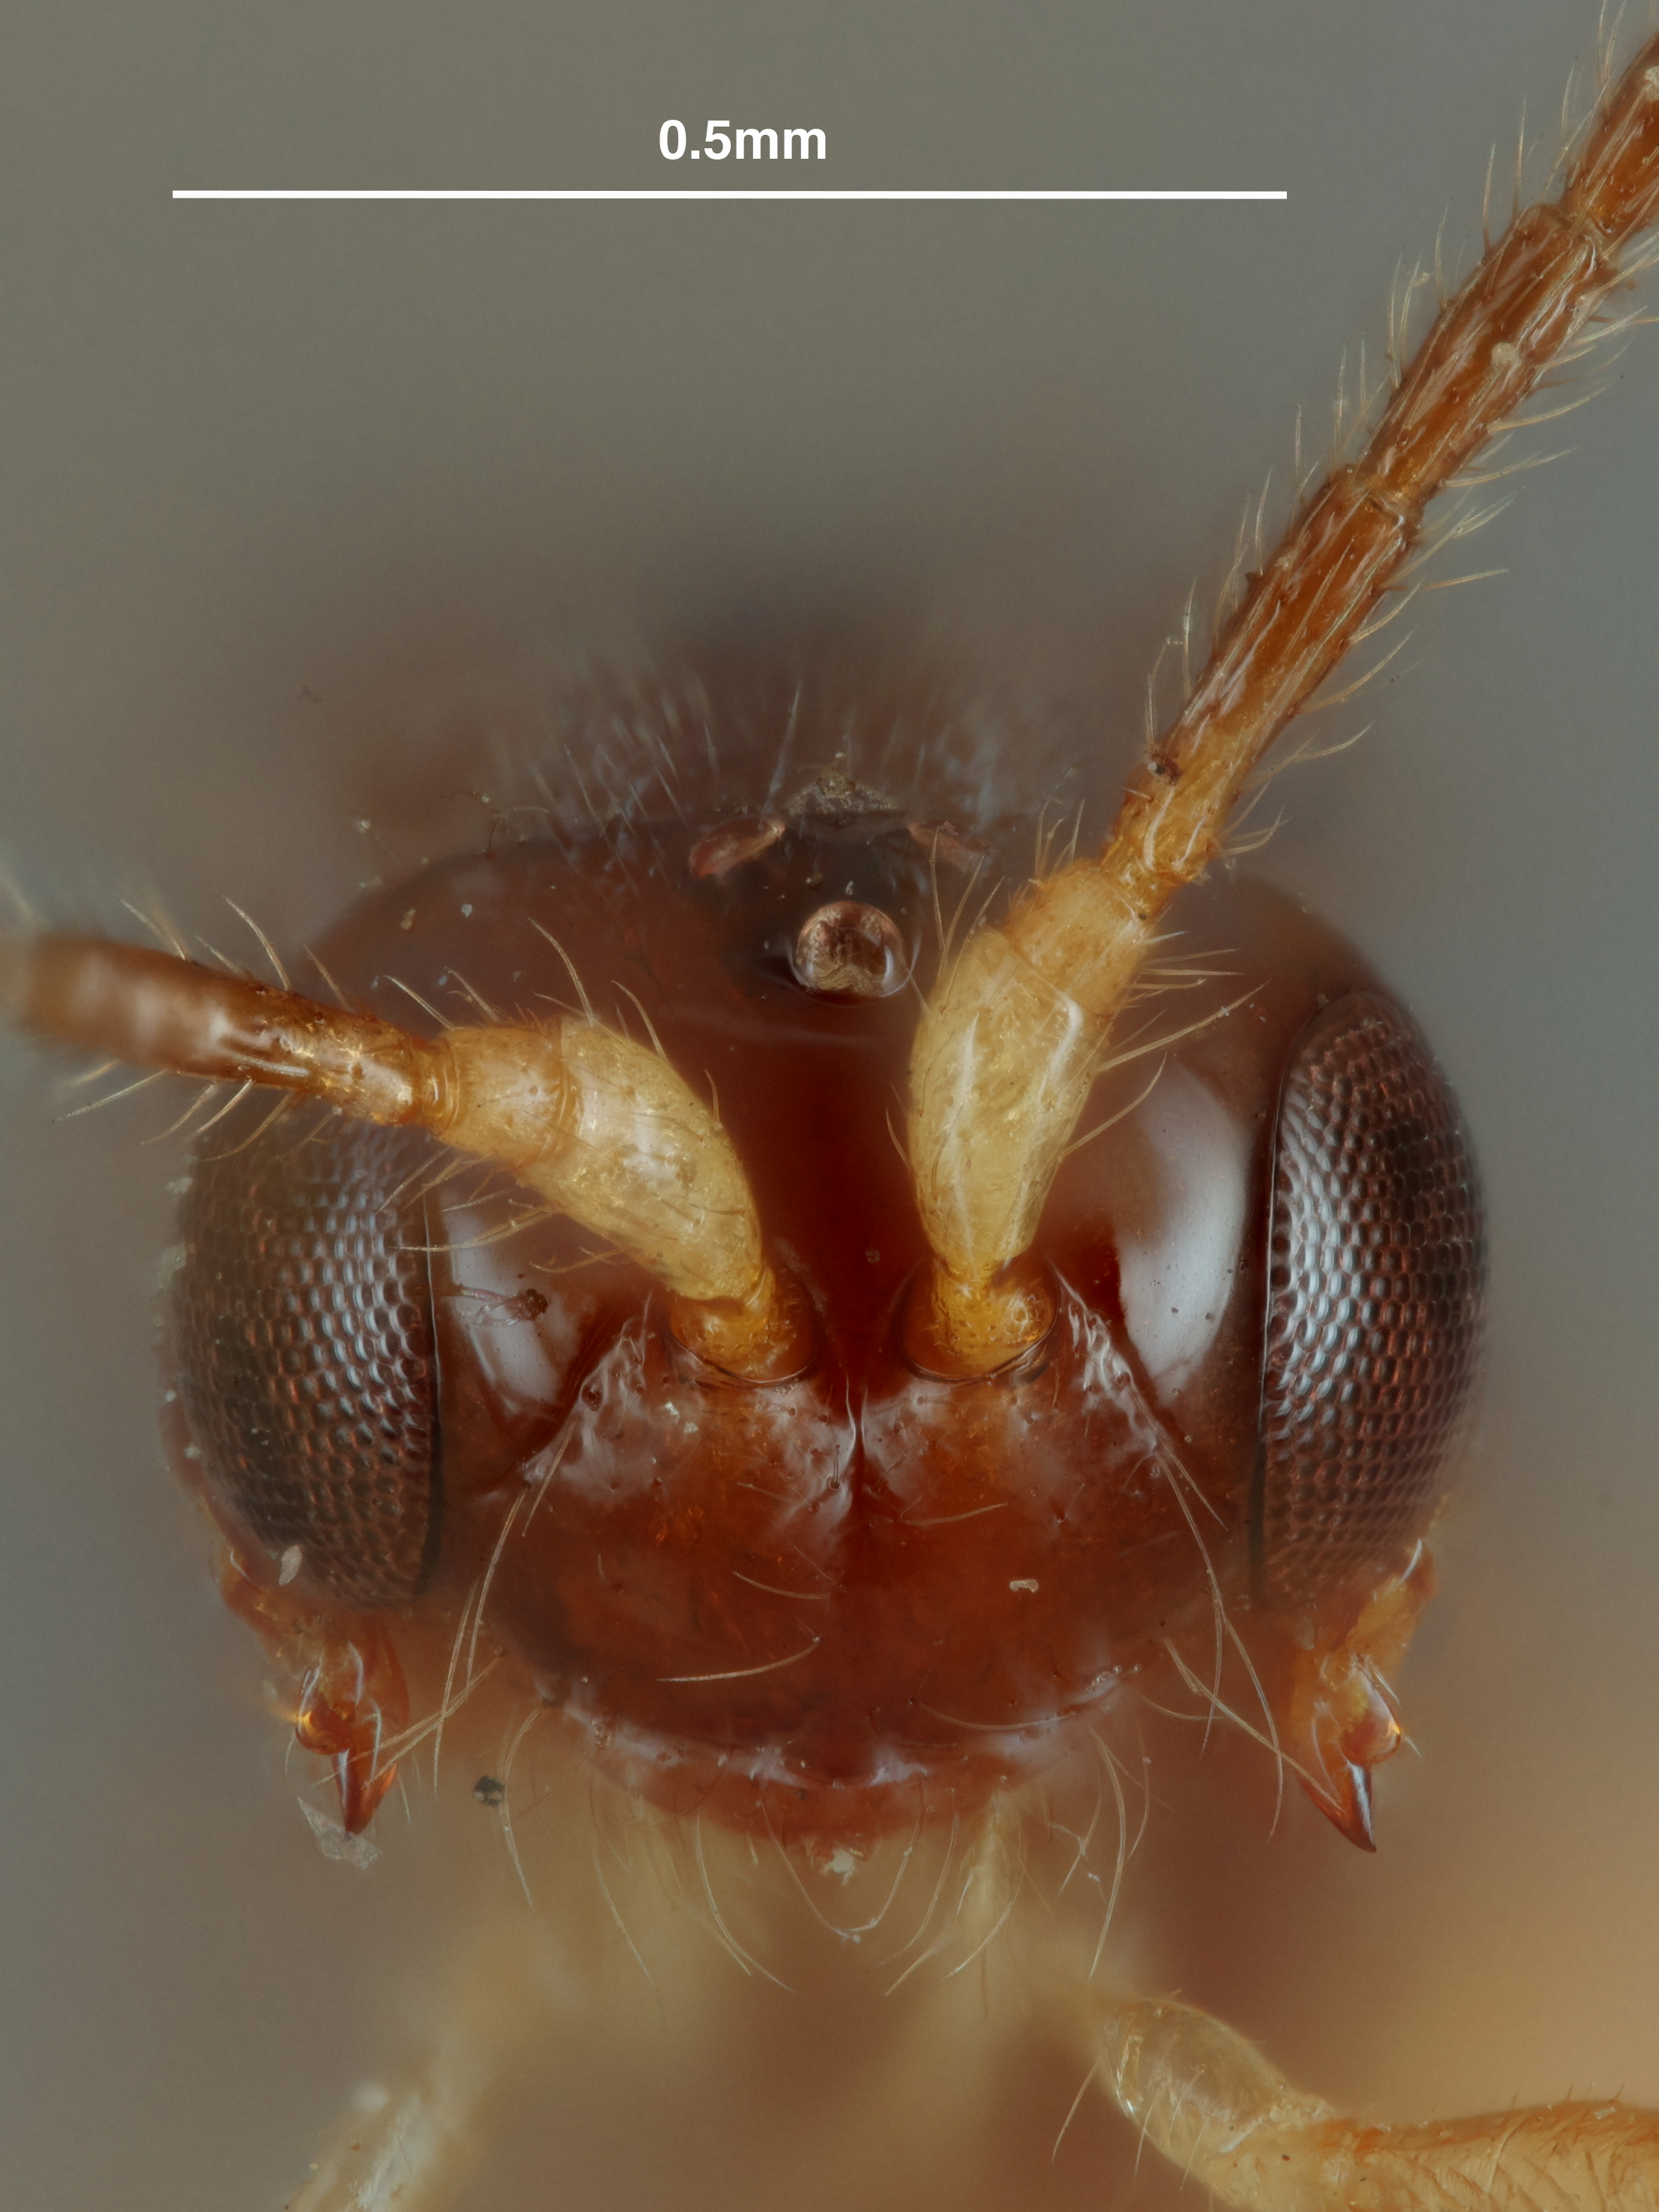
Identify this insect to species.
Aspilota fasciatae
